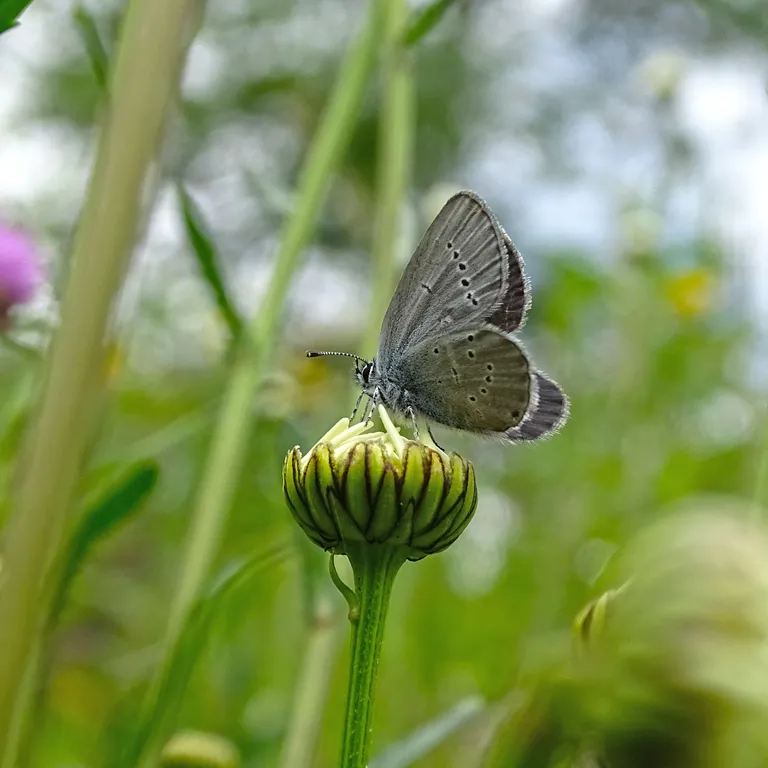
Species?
Cupido minimus
